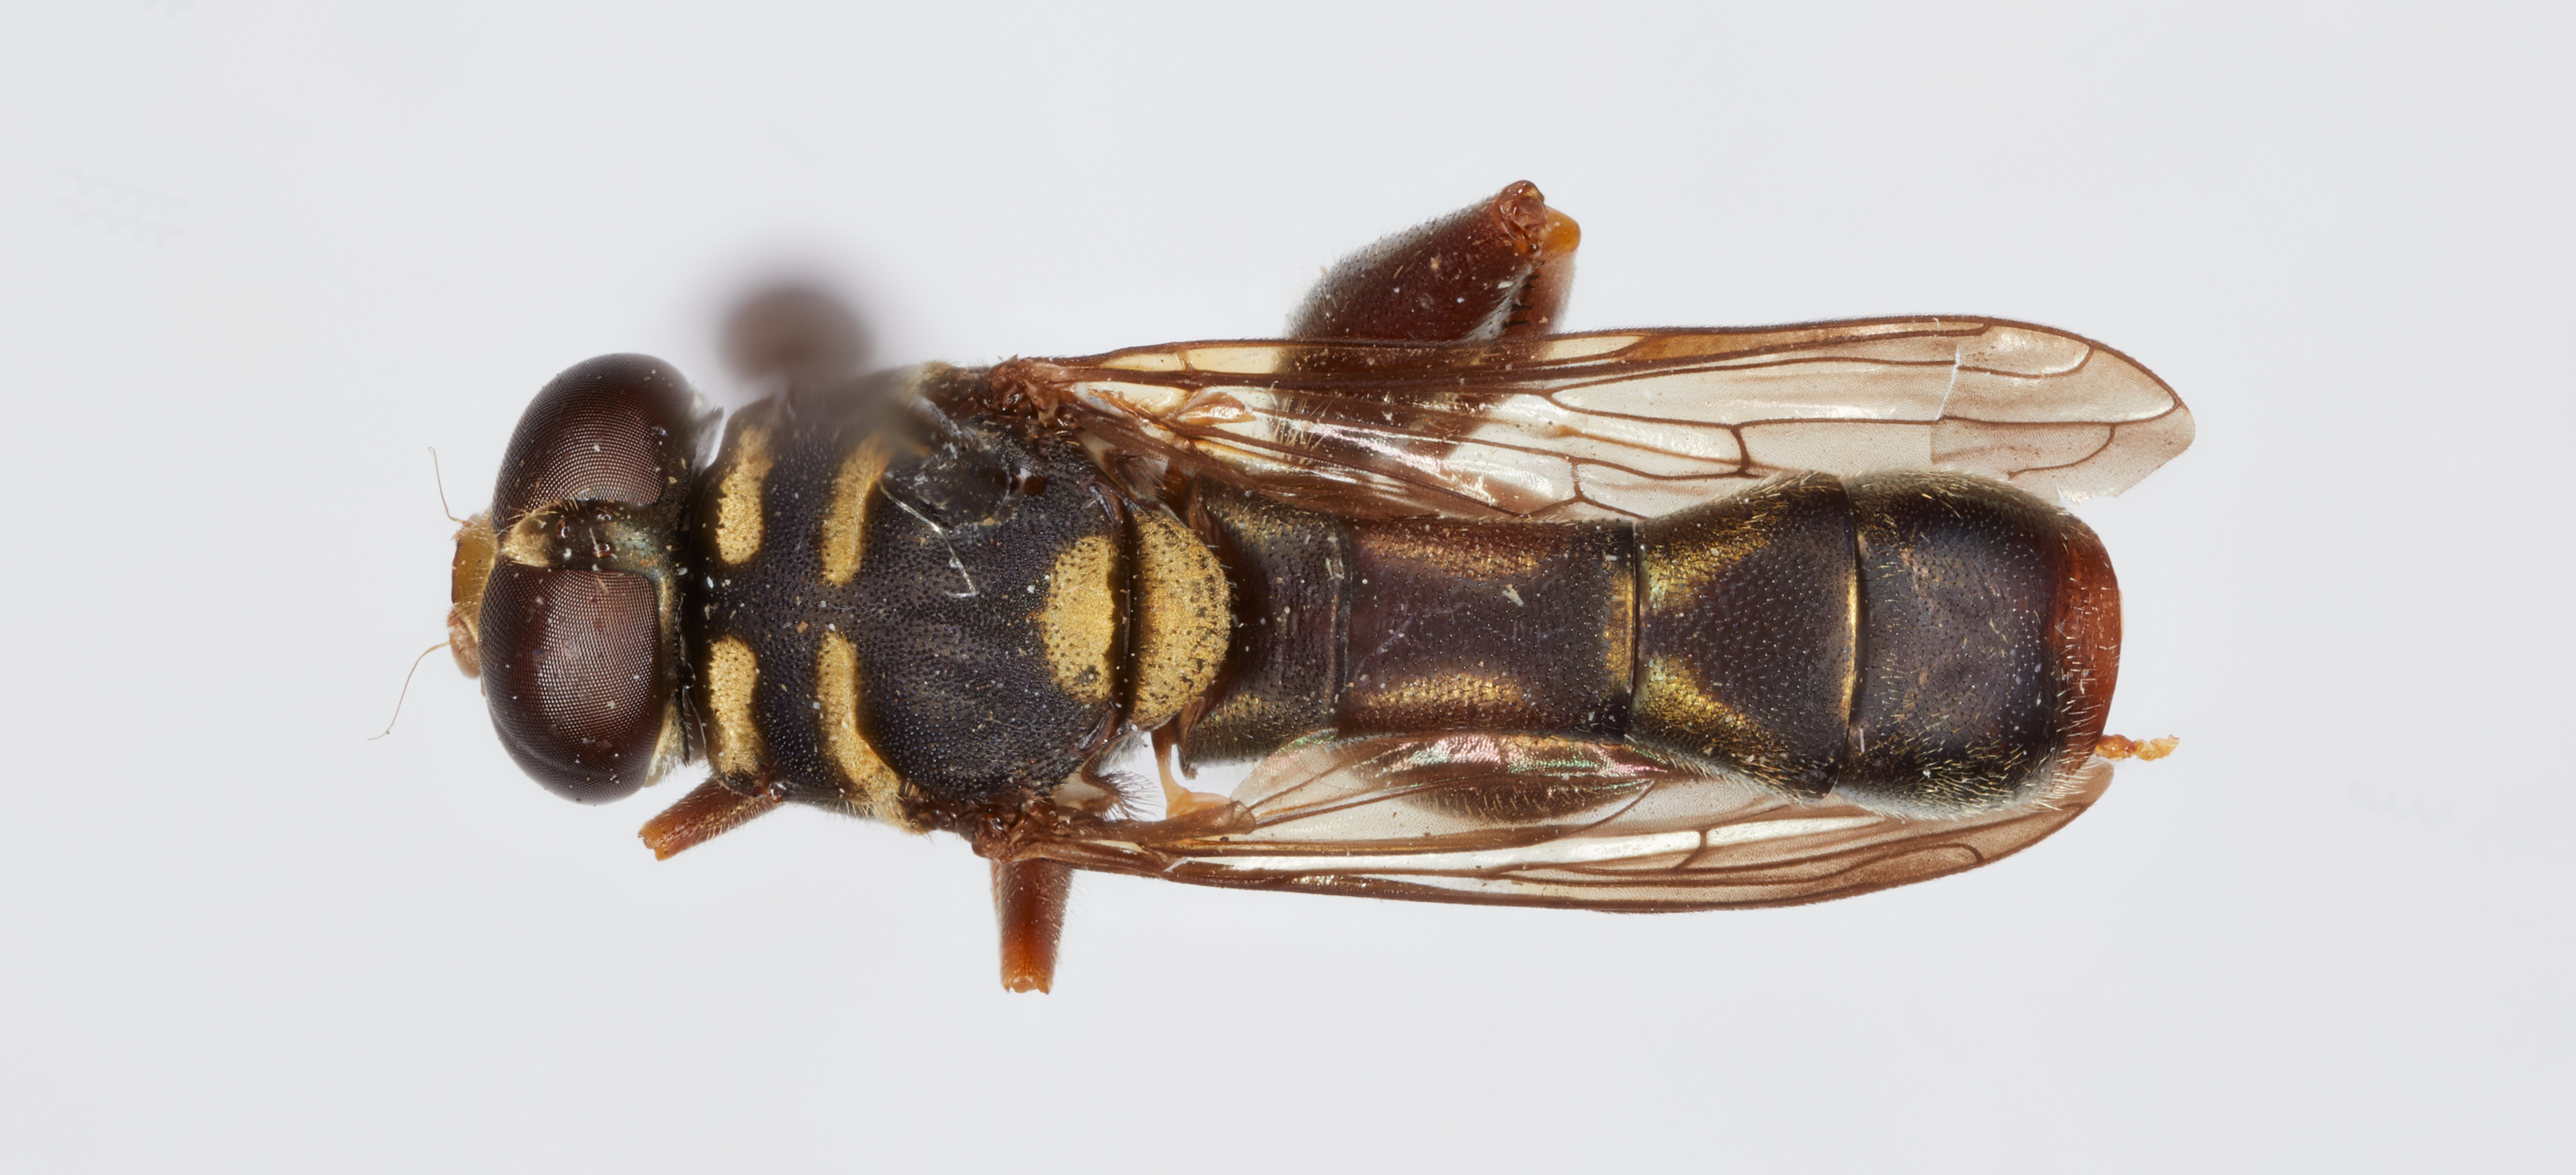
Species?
Zonemyia spinosa
